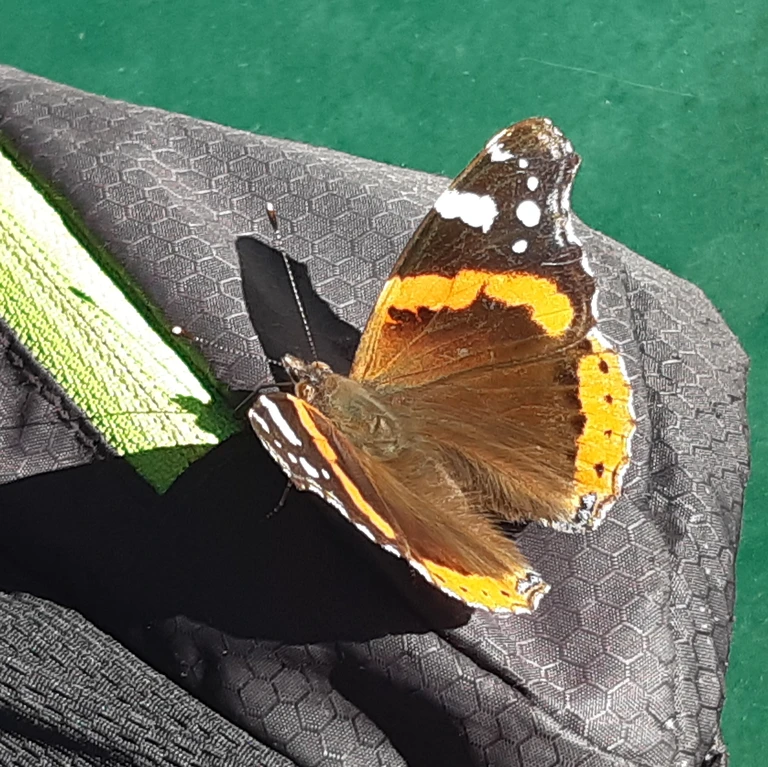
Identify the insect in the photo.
Vanessa atalanta
